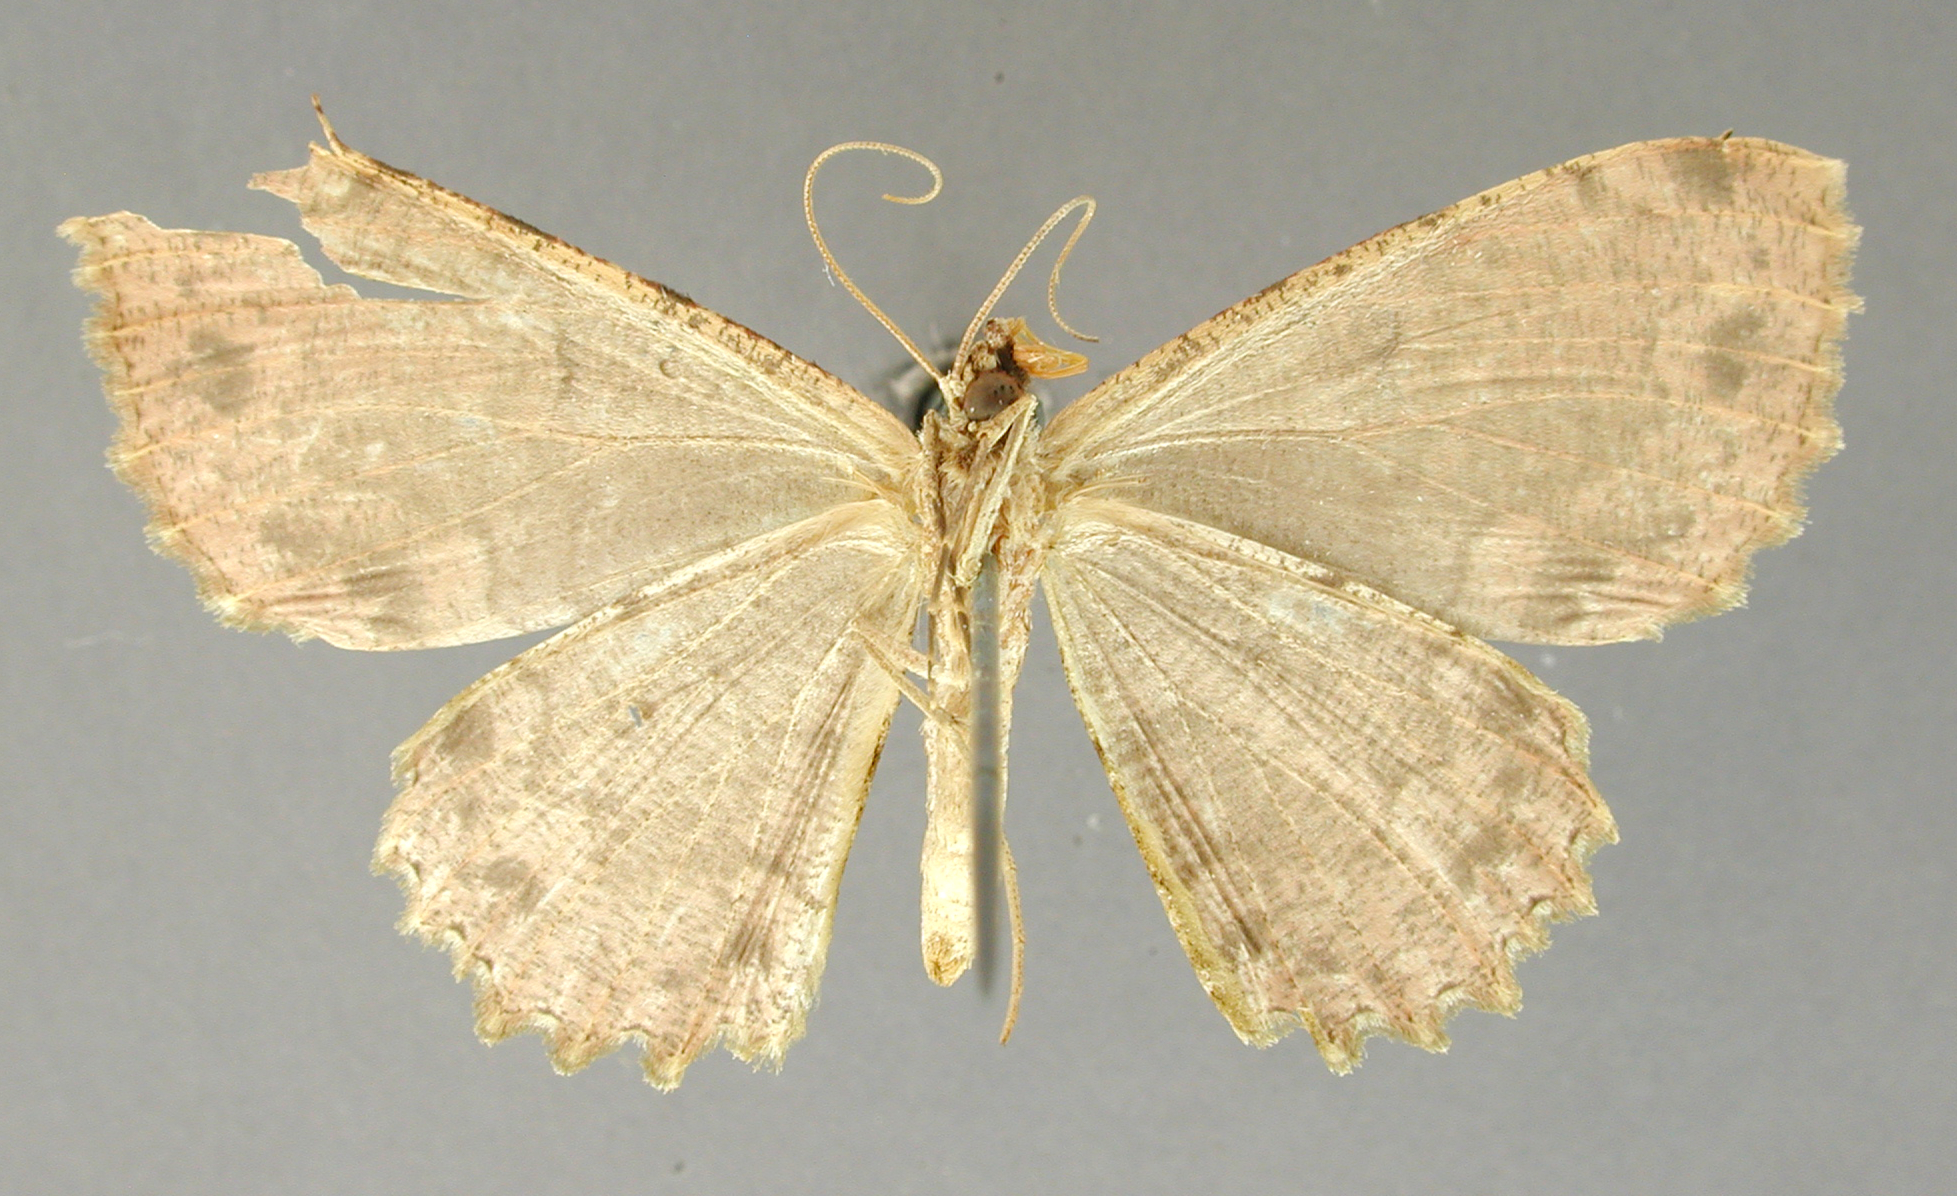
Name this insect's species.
Polysemia illineata
